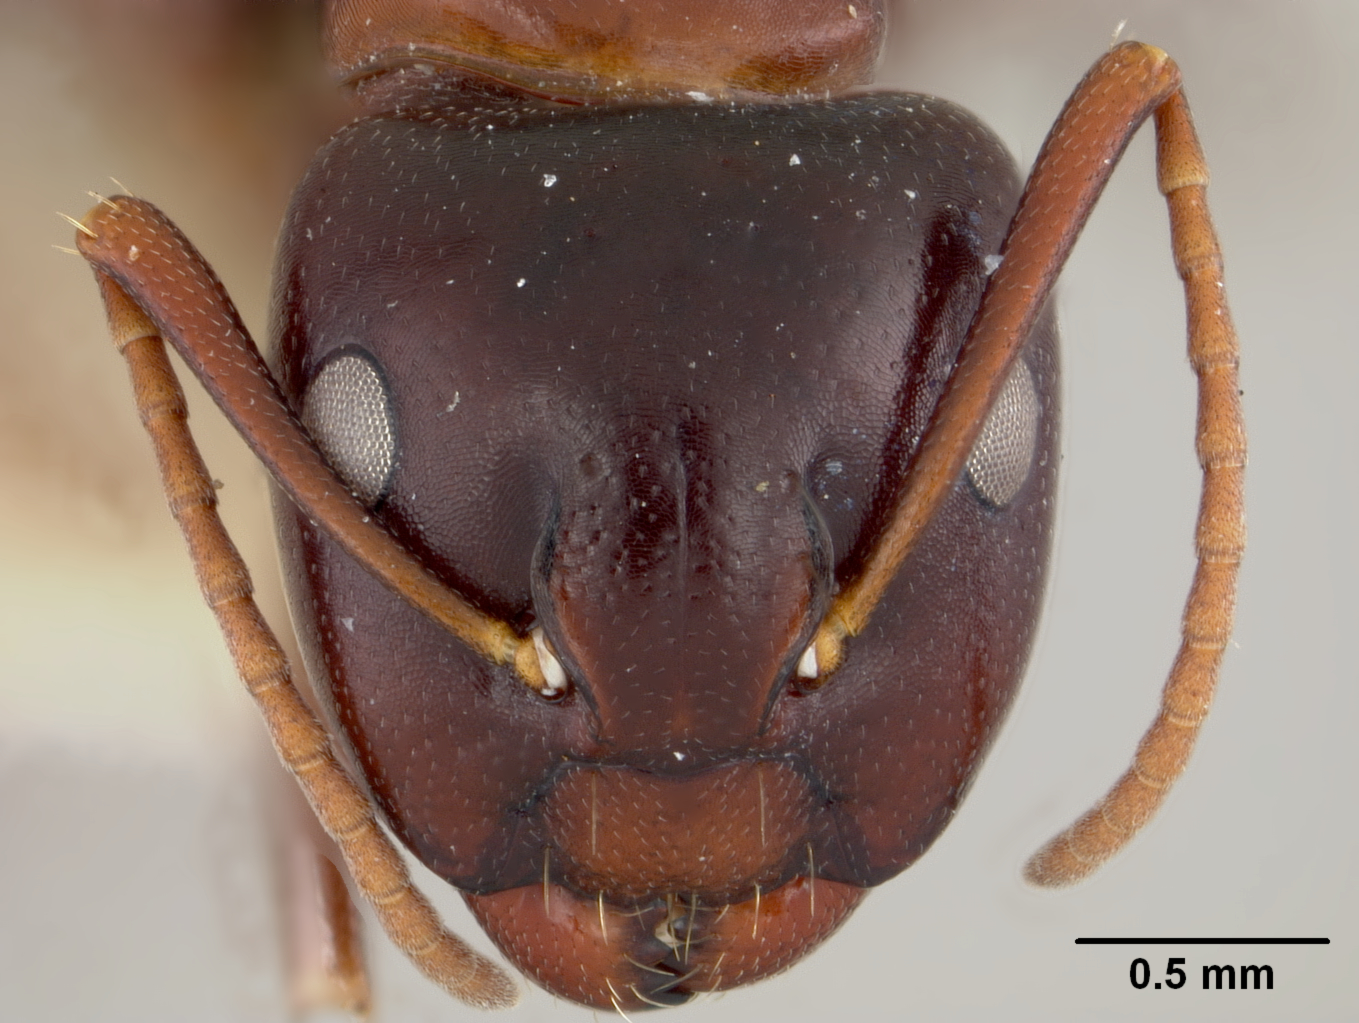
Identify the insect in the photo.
Camponotus pertusus
